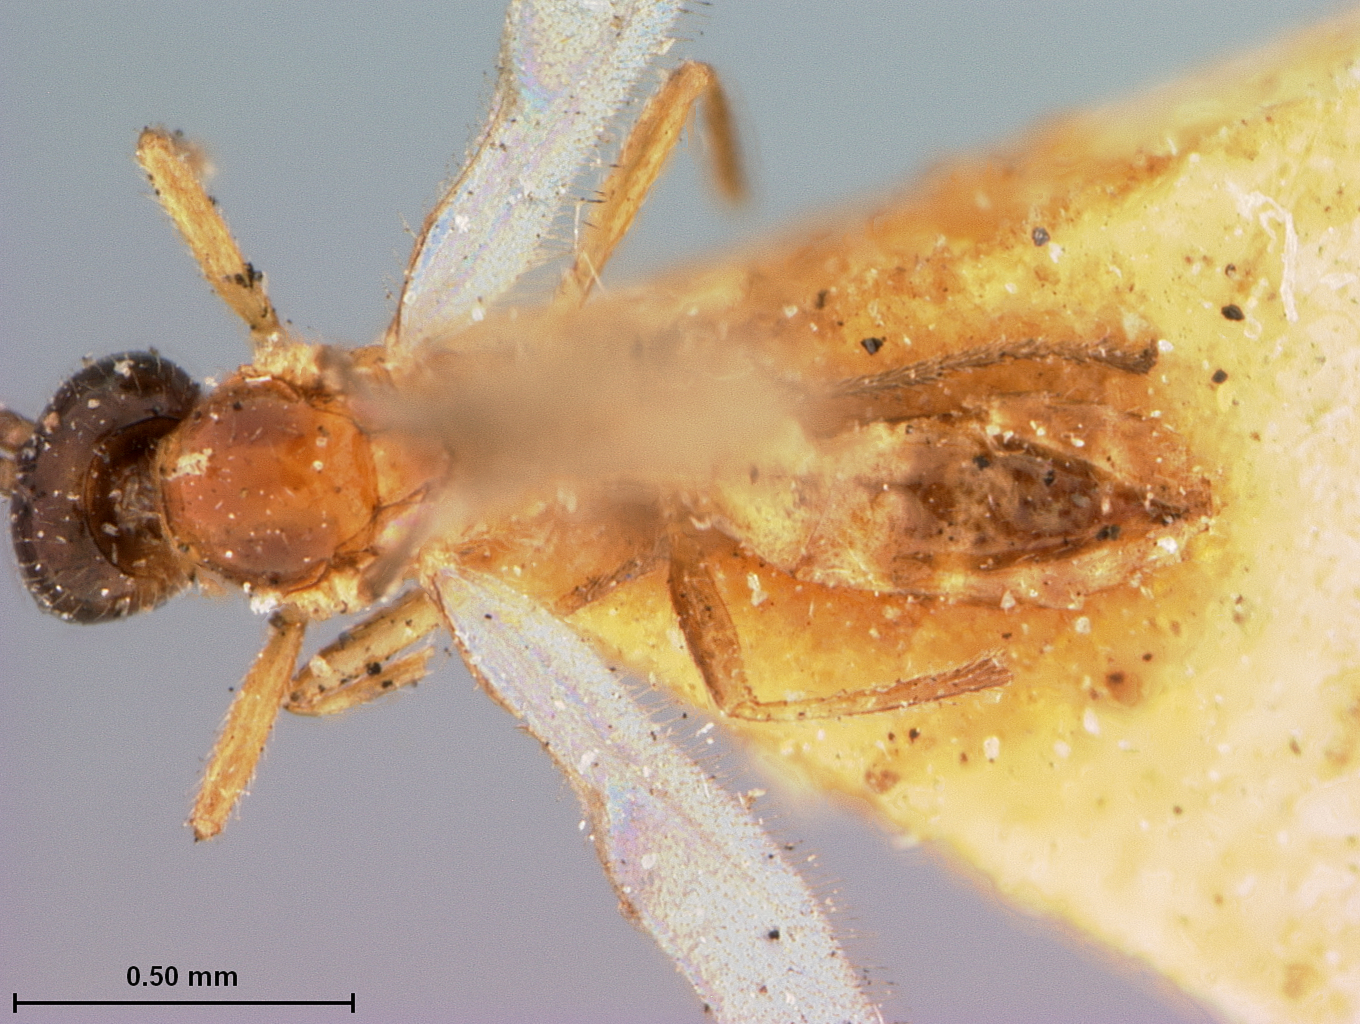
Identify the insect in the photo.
Aphidius xanthus
